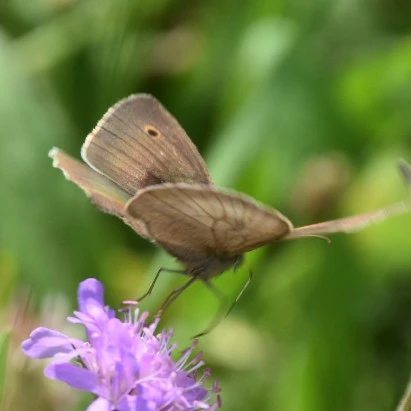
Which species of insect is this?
Maniola jurtina
